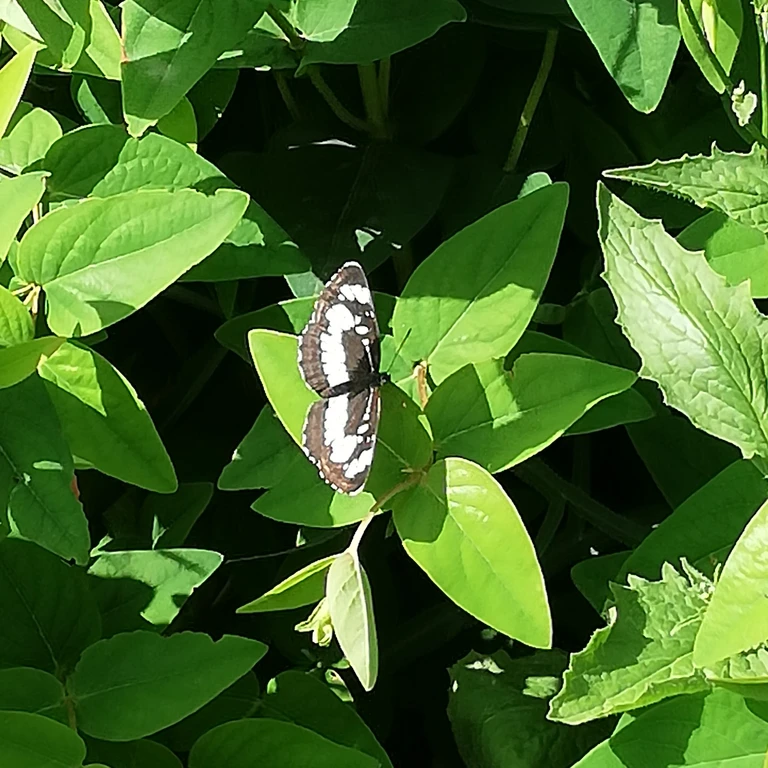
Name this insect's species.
Neptis rivularis
